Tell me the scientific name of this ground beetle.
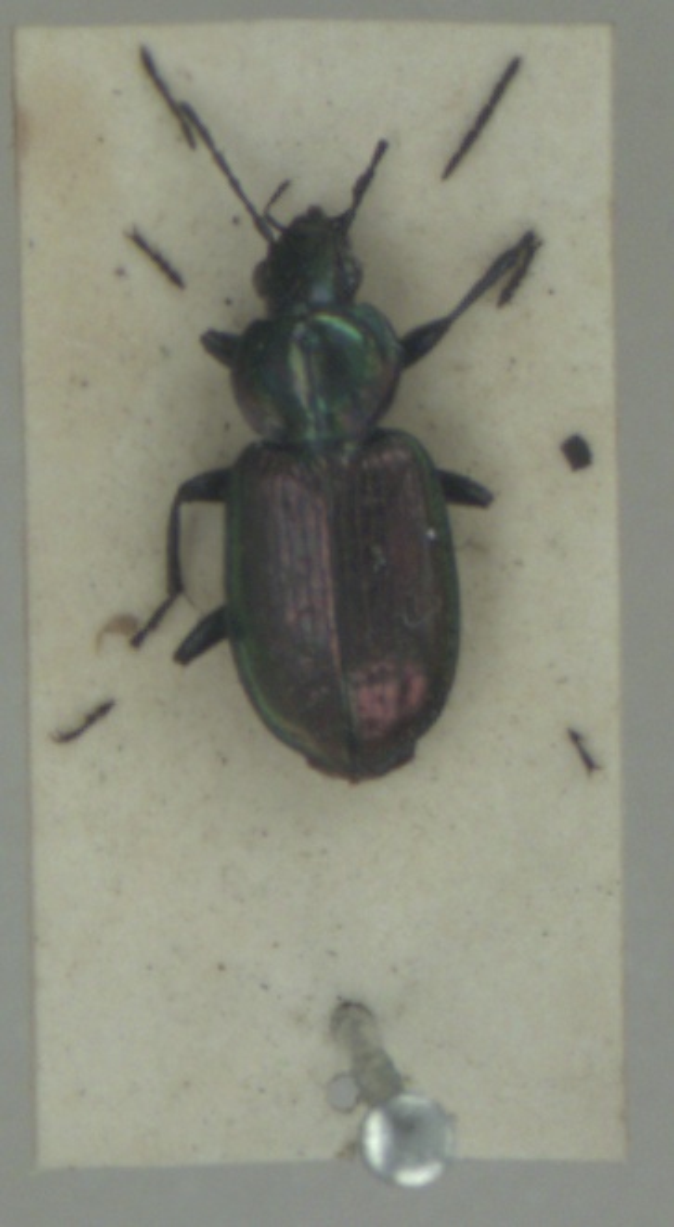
Agonum sexpunctatum
